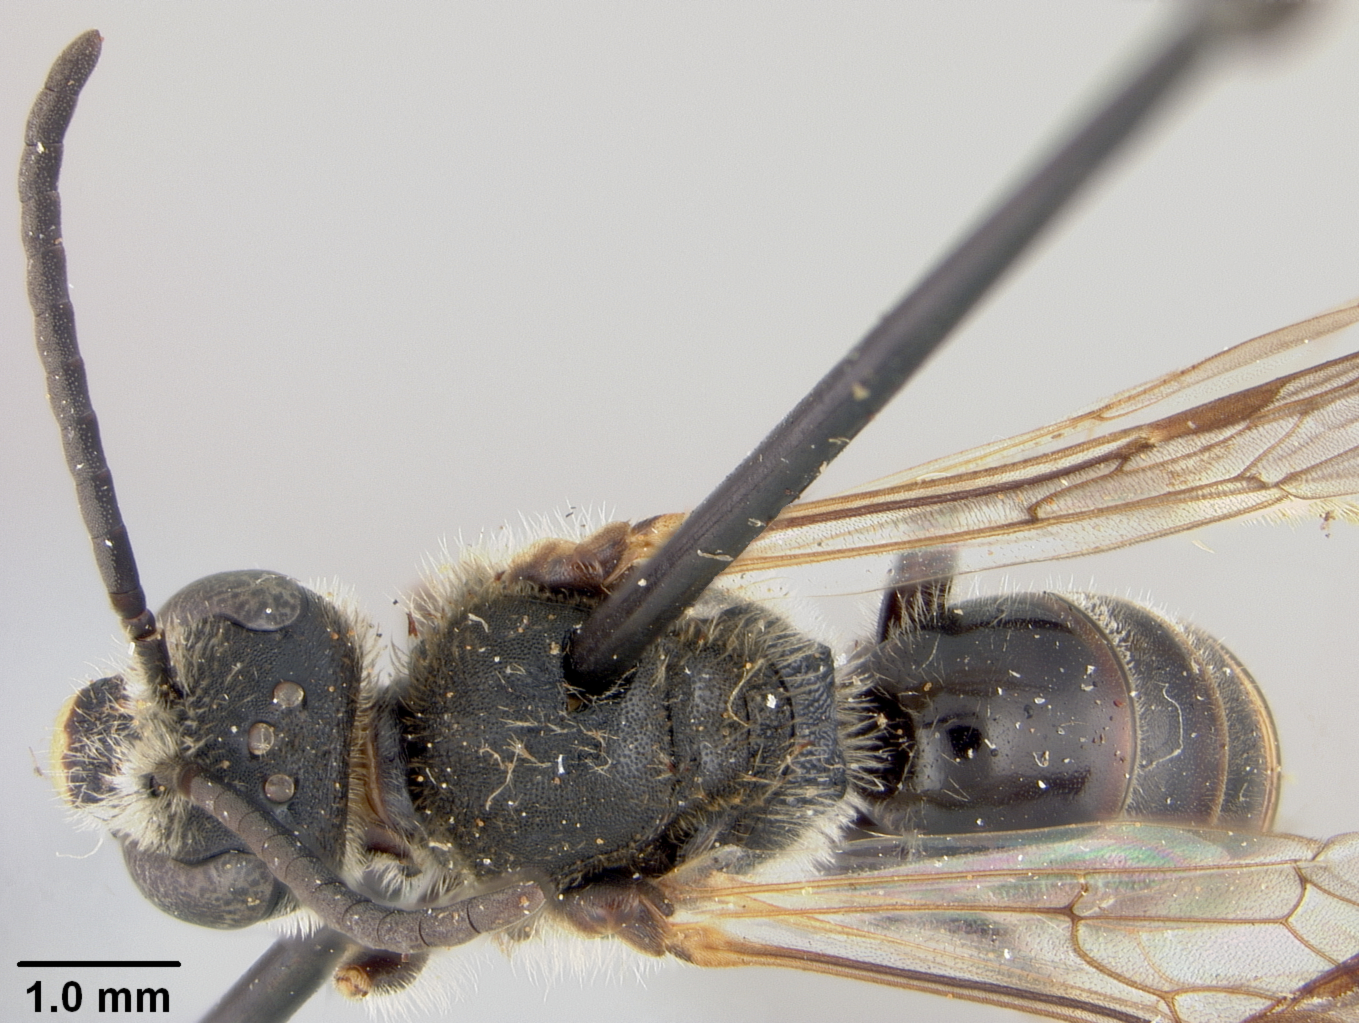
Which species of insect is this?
Halictus calceatus
